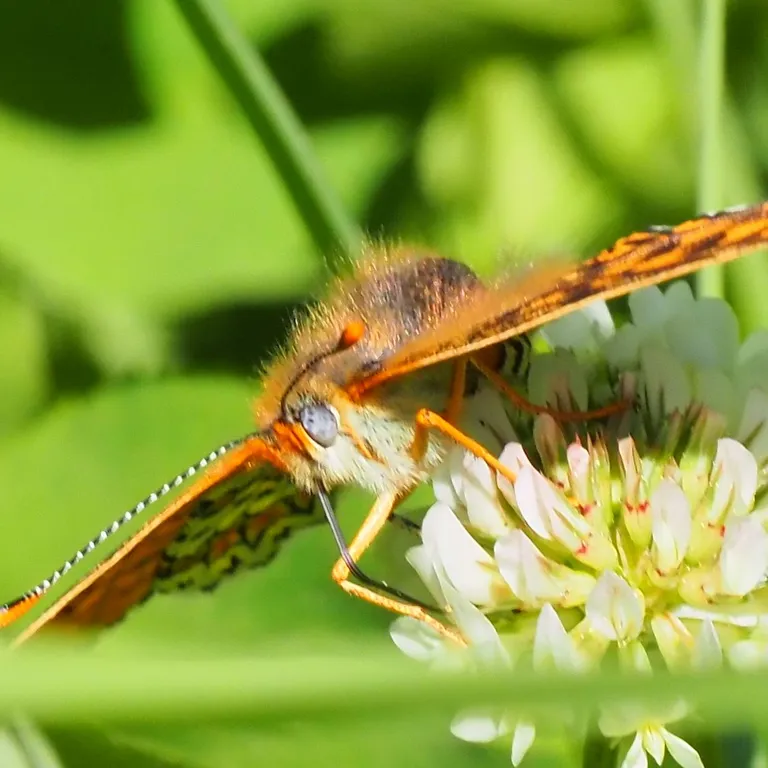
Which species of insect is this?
Melitaea cinxia
